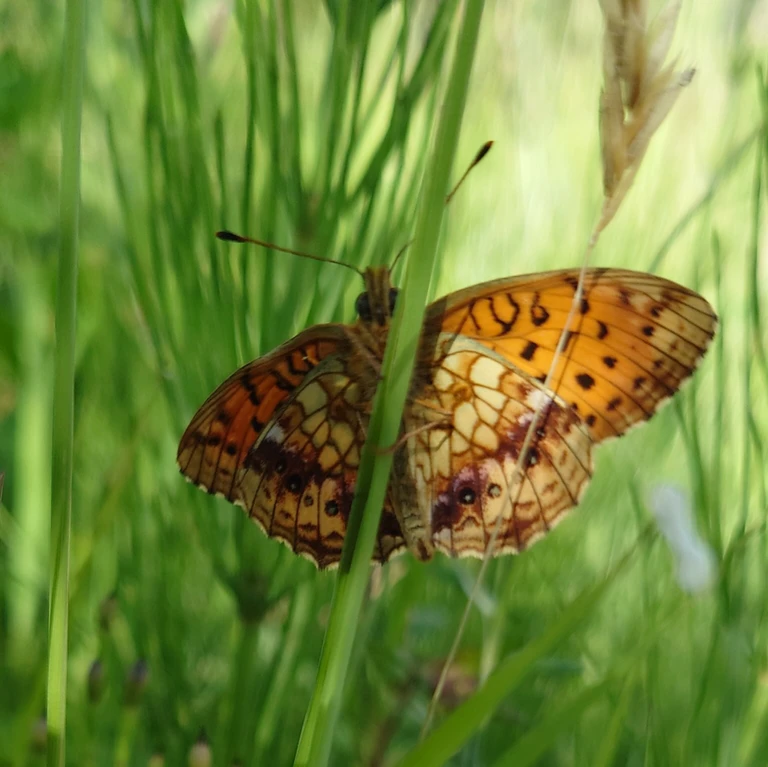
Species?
Brenthis ino
